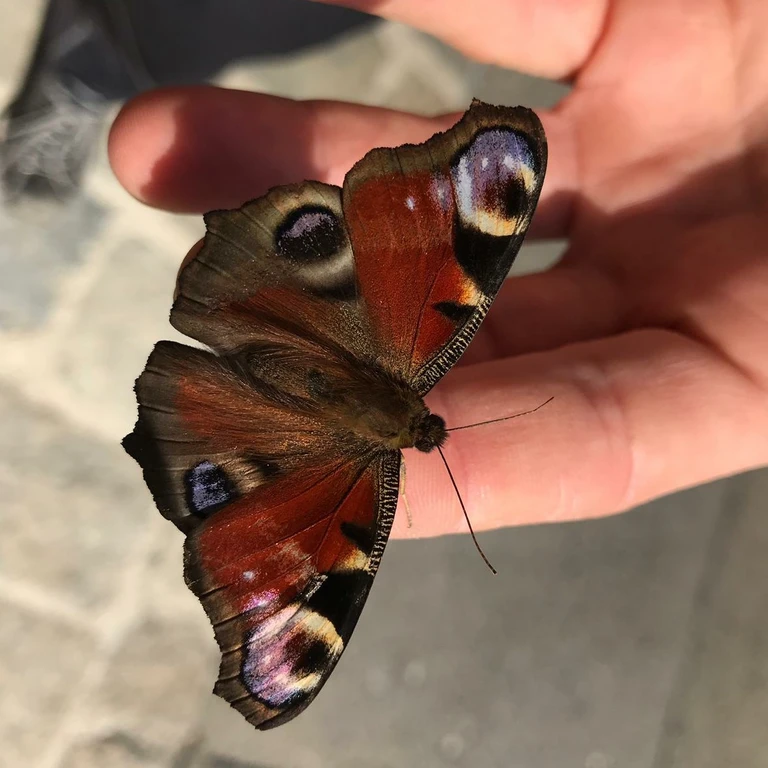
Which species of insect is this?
Aglais io
